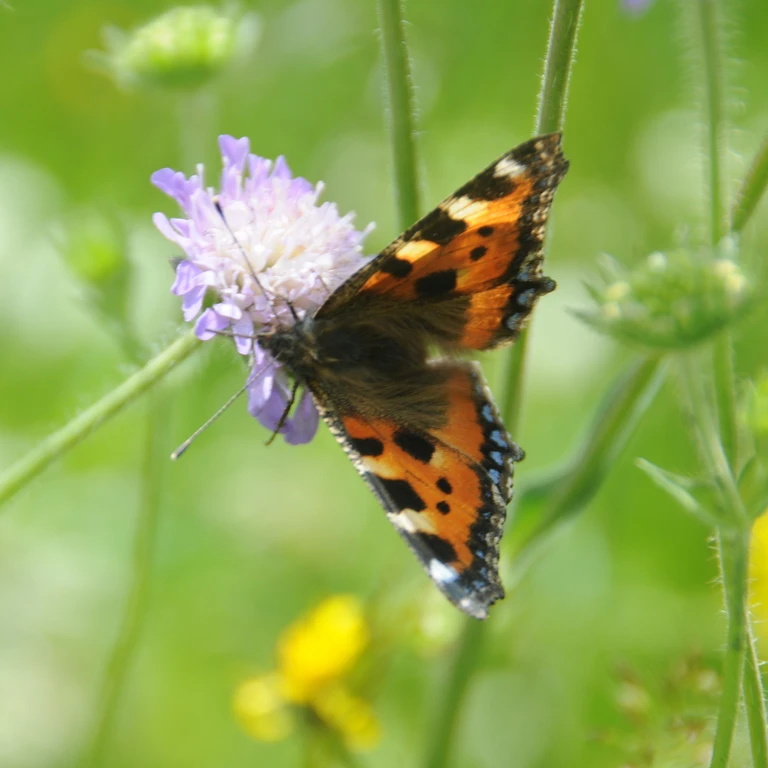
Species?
Aglais urticae
